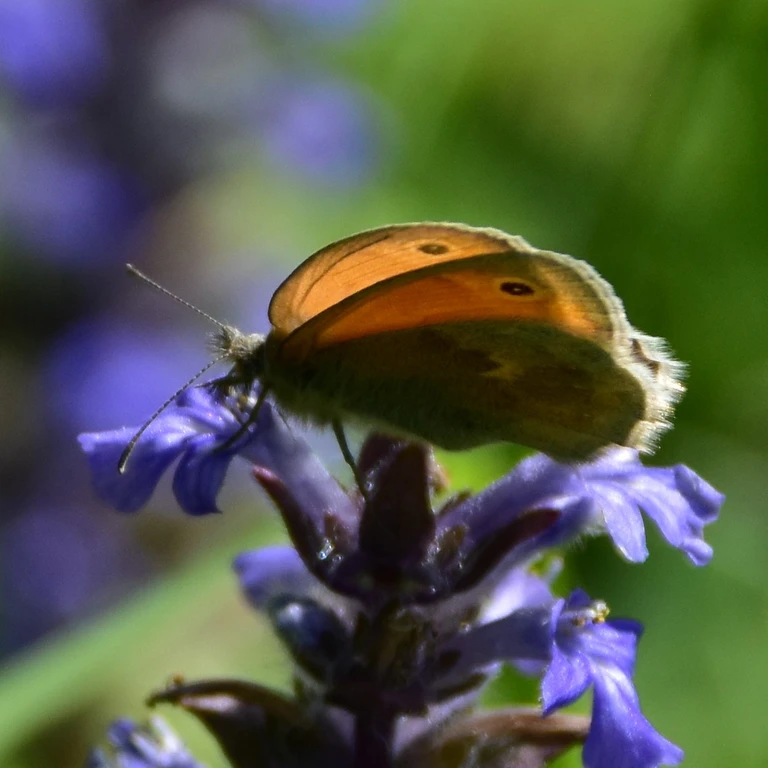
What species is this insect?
Coenonympha pamphilus
